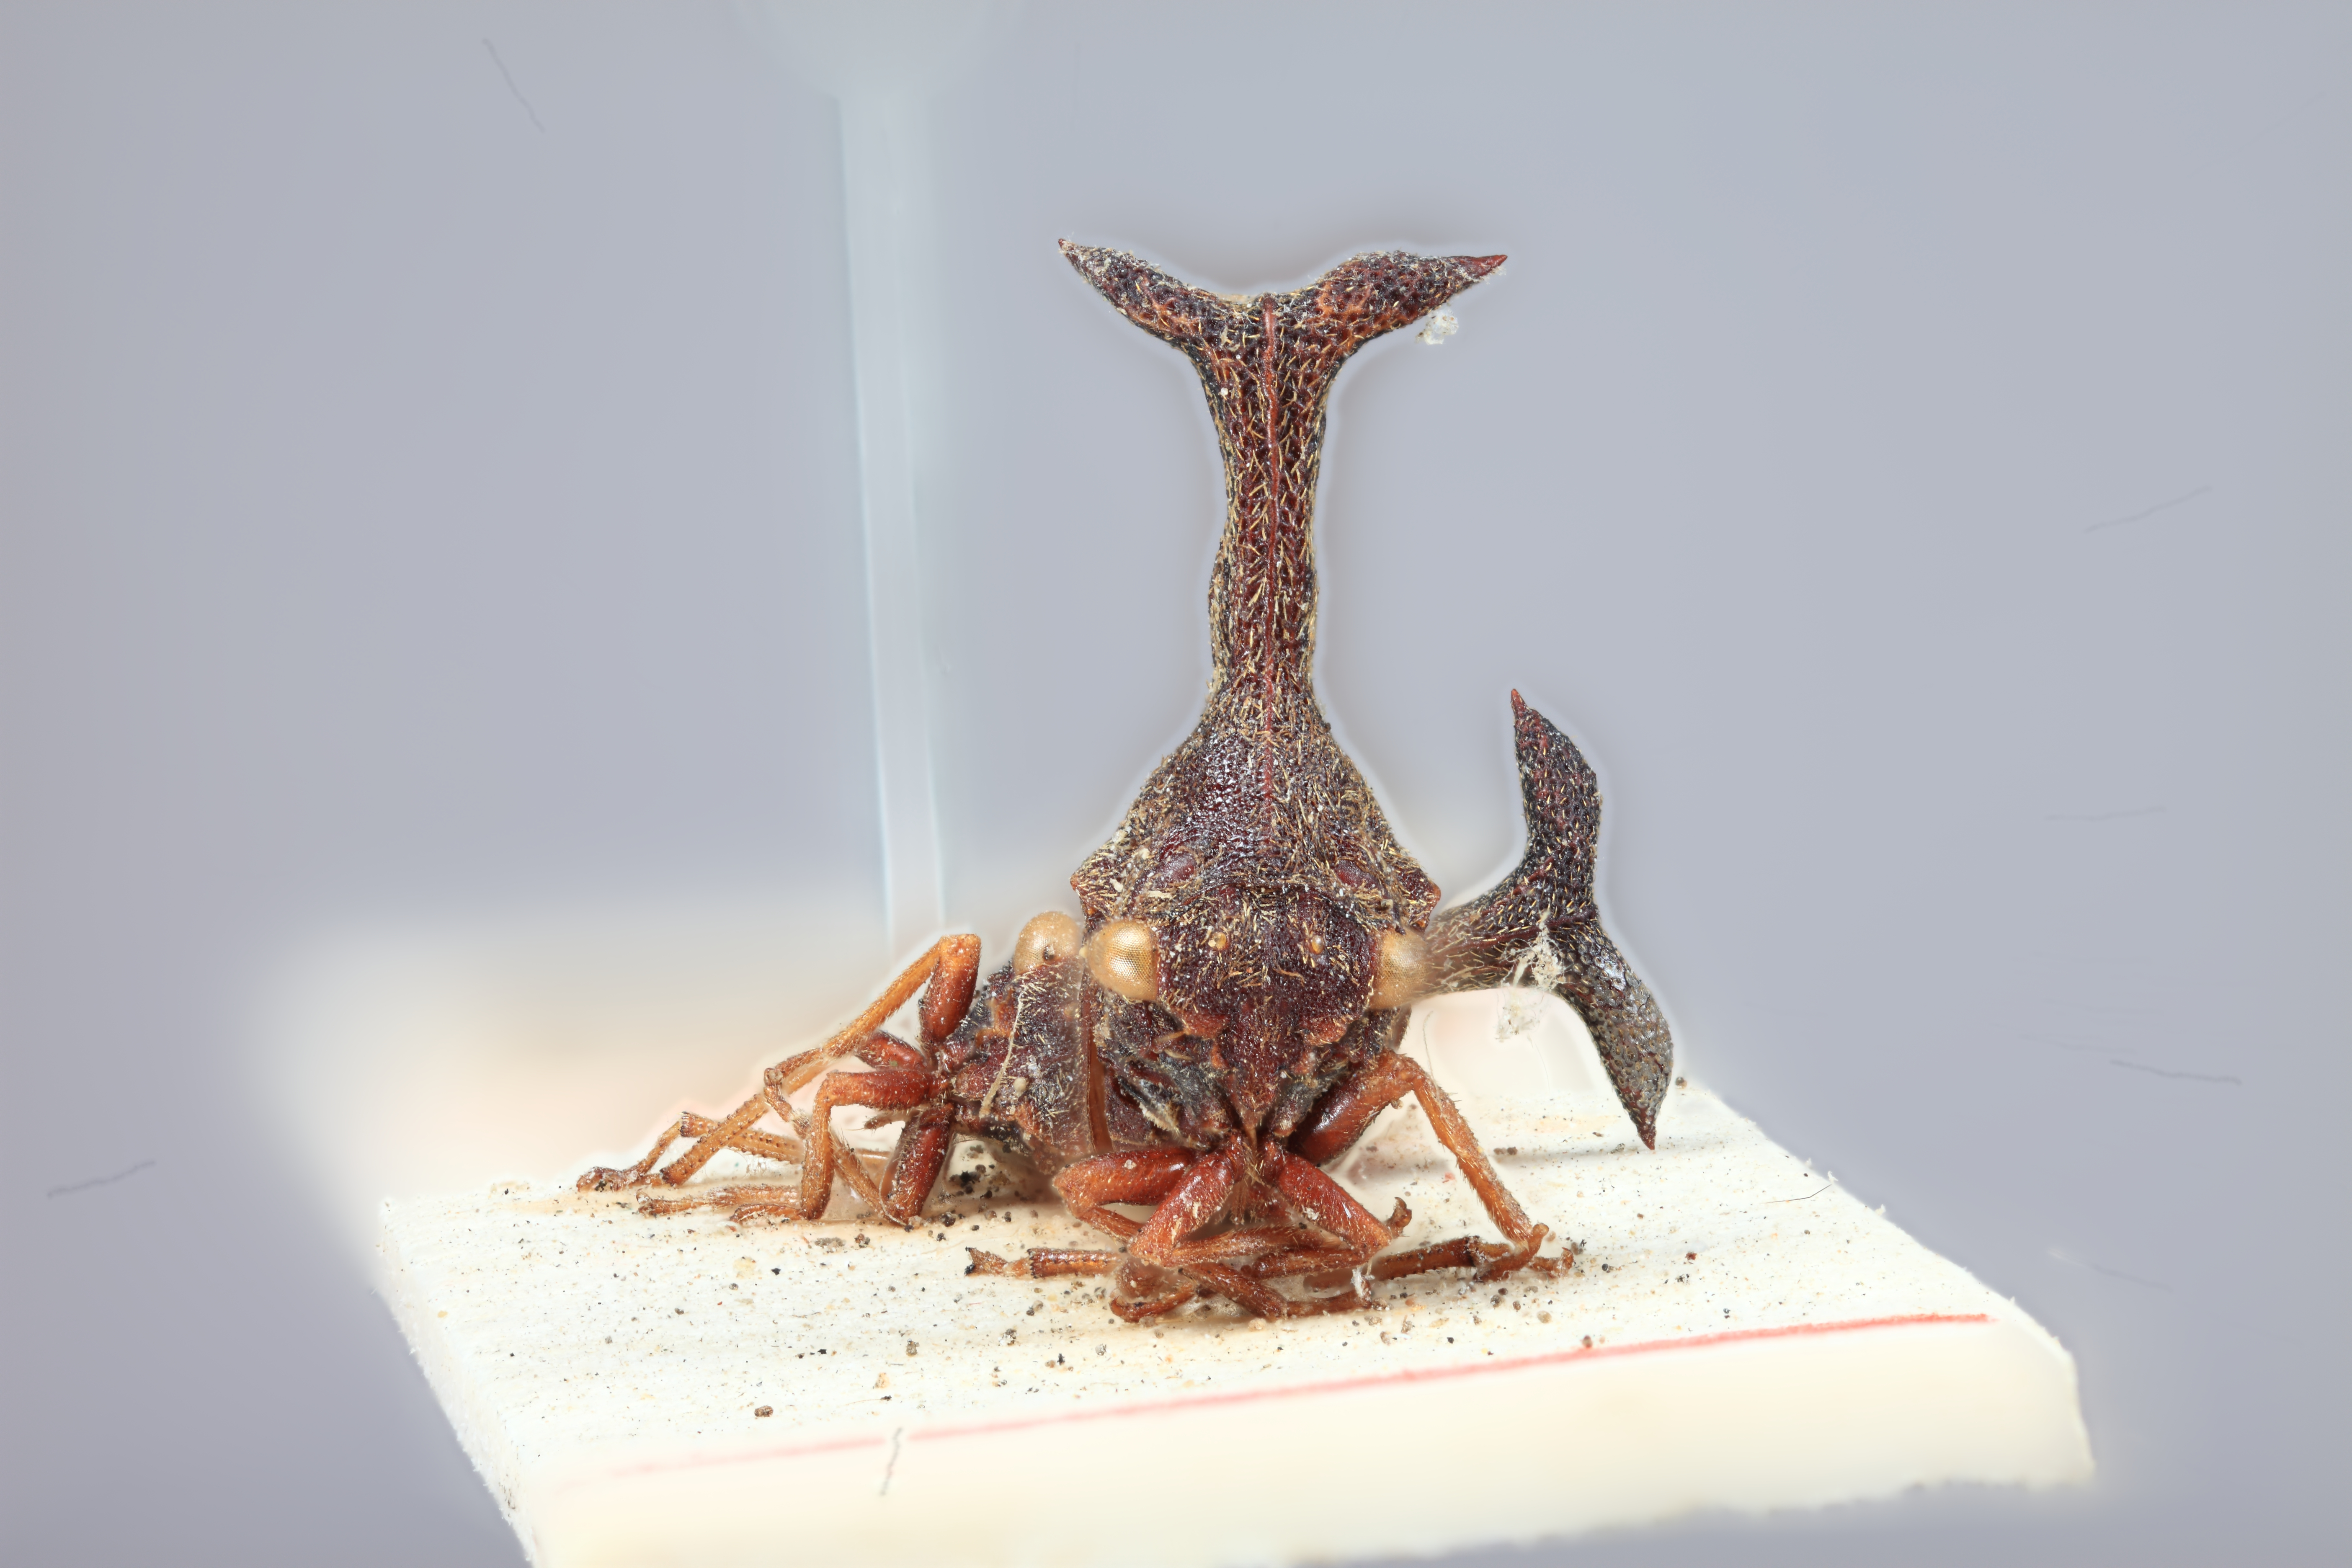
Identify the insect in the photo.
Eutryonia gracilis
